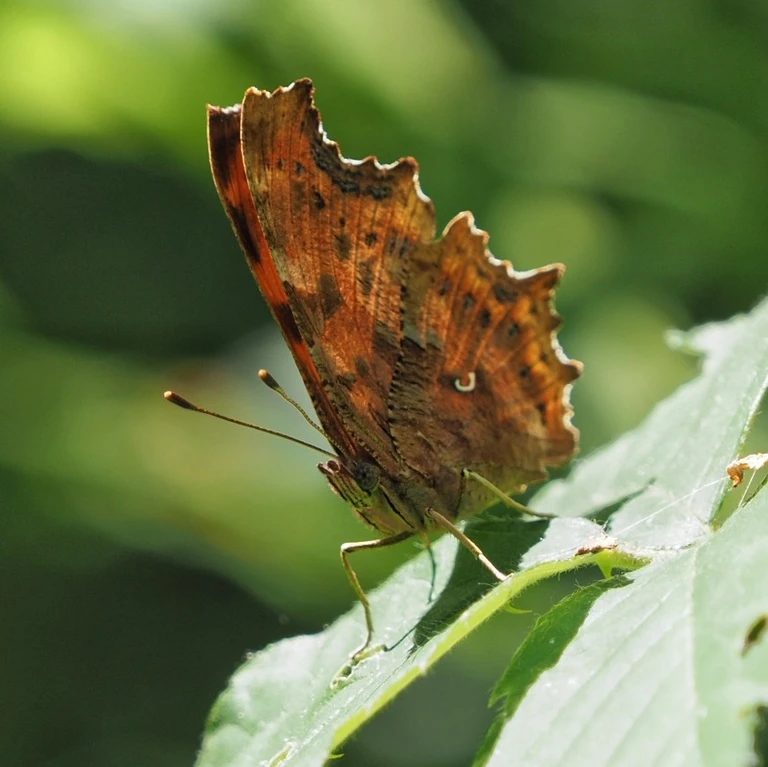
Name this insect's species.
Polygonia c-album
